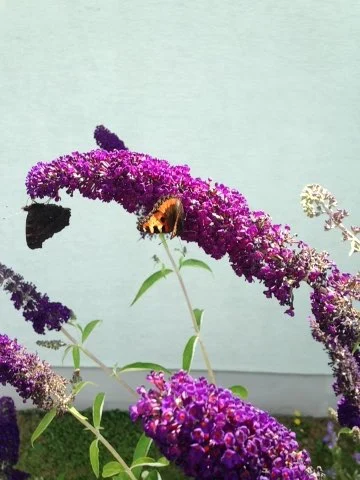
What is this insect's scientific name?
Aglais urticae
